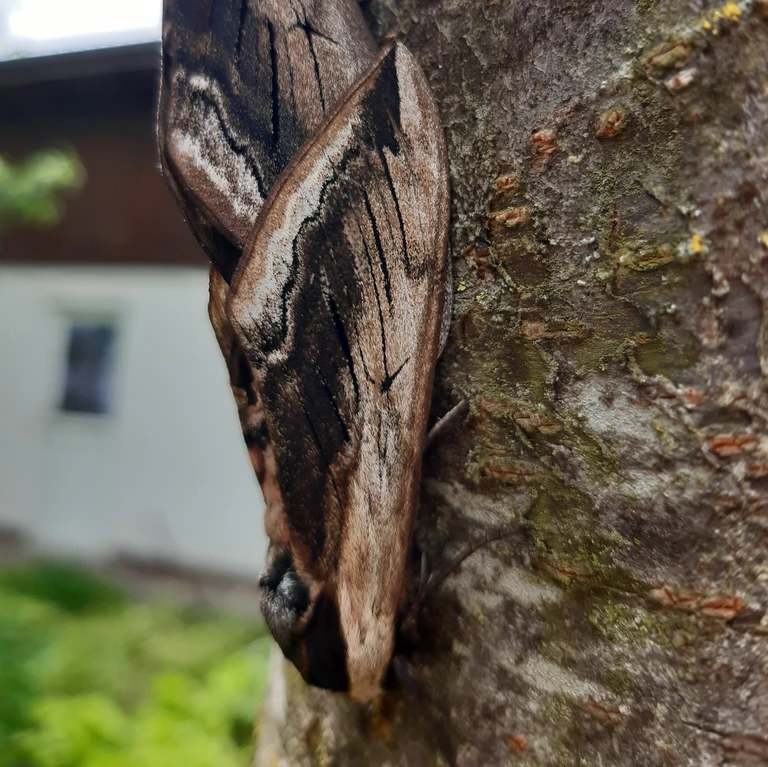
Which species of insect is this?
Sphinx ligustri
